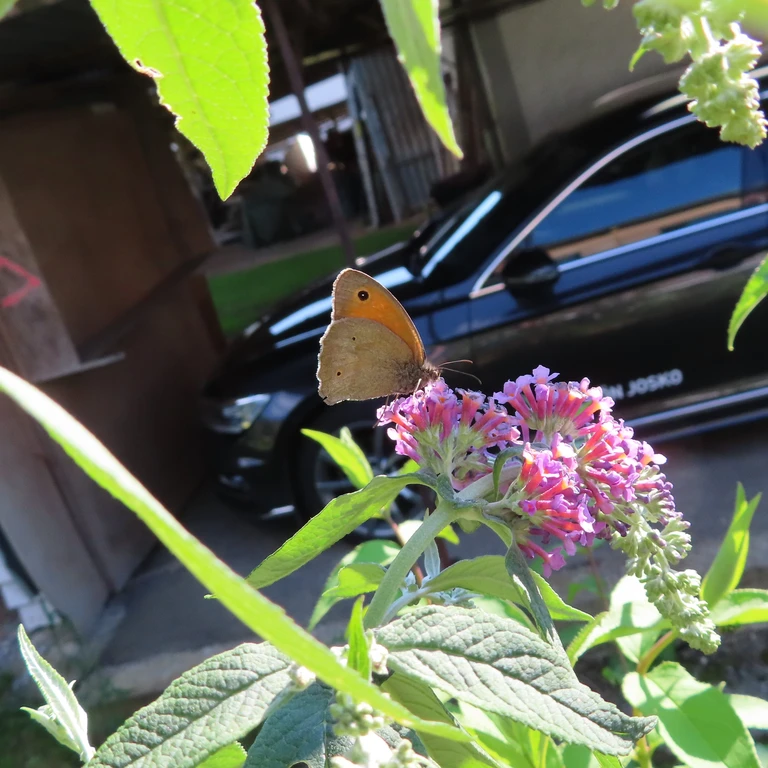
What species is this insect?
Maniola jurtina
